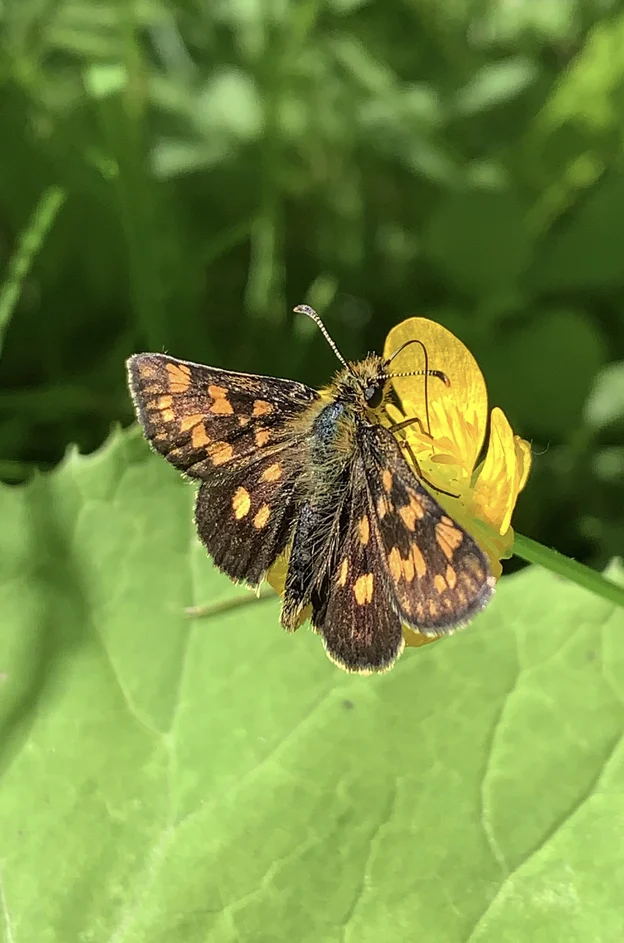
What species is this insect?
Carterocephalus palaemon
